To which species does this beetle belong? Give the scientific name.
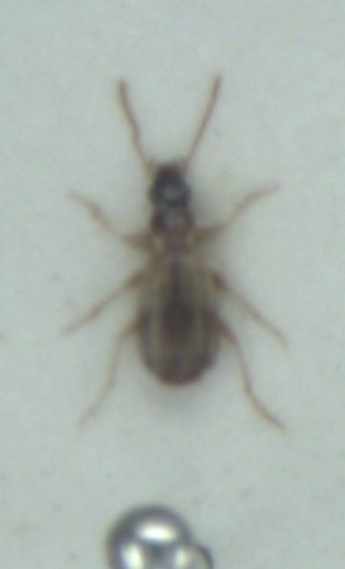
Philorhizus notatus
